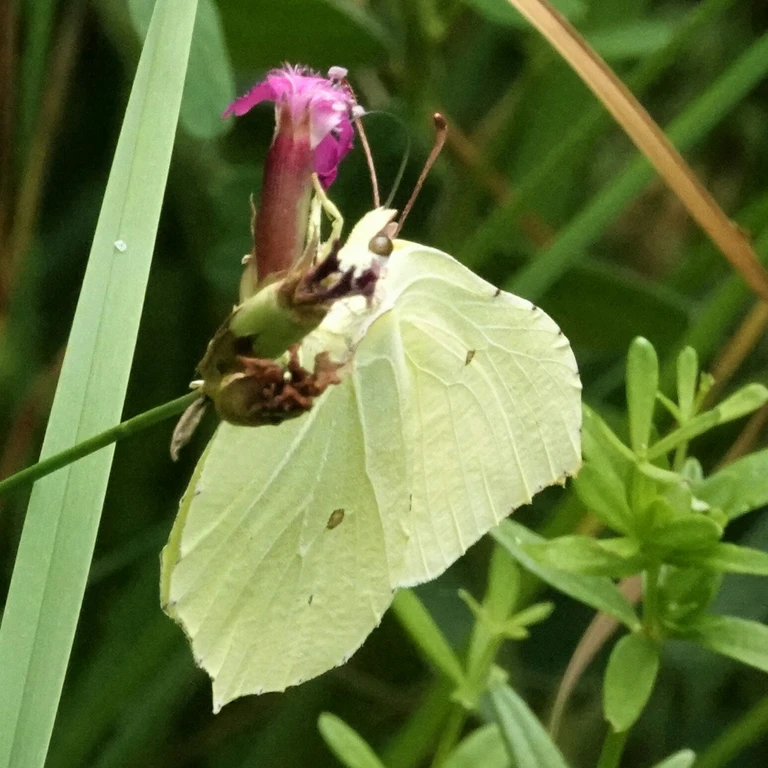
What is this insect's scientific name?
Gonepteryx rhamni
